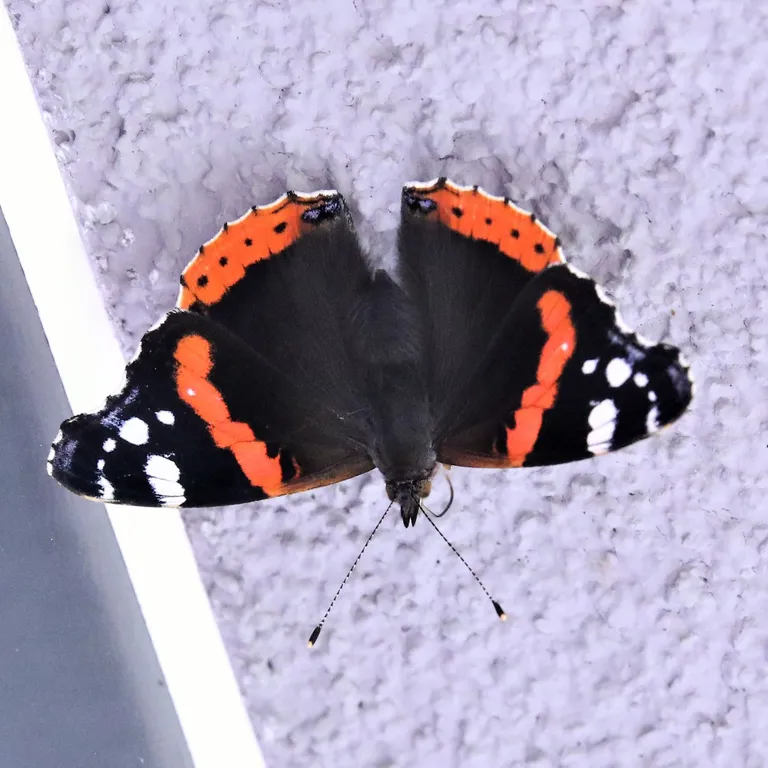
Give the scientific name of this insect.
Vanessa atalanta
